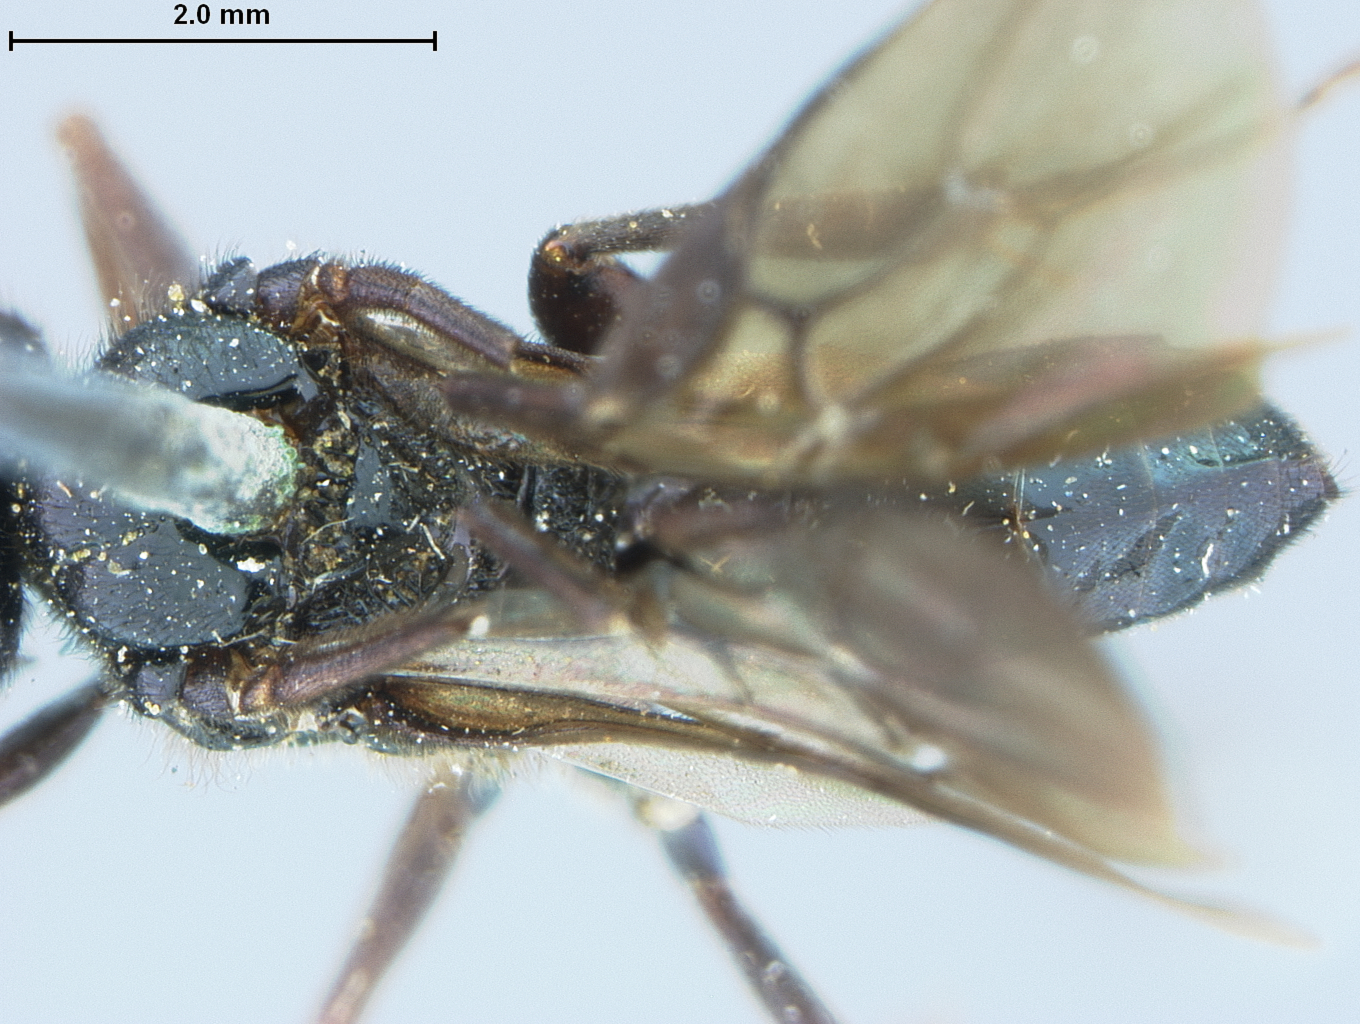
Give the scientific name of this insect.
Toxoneura pluto
